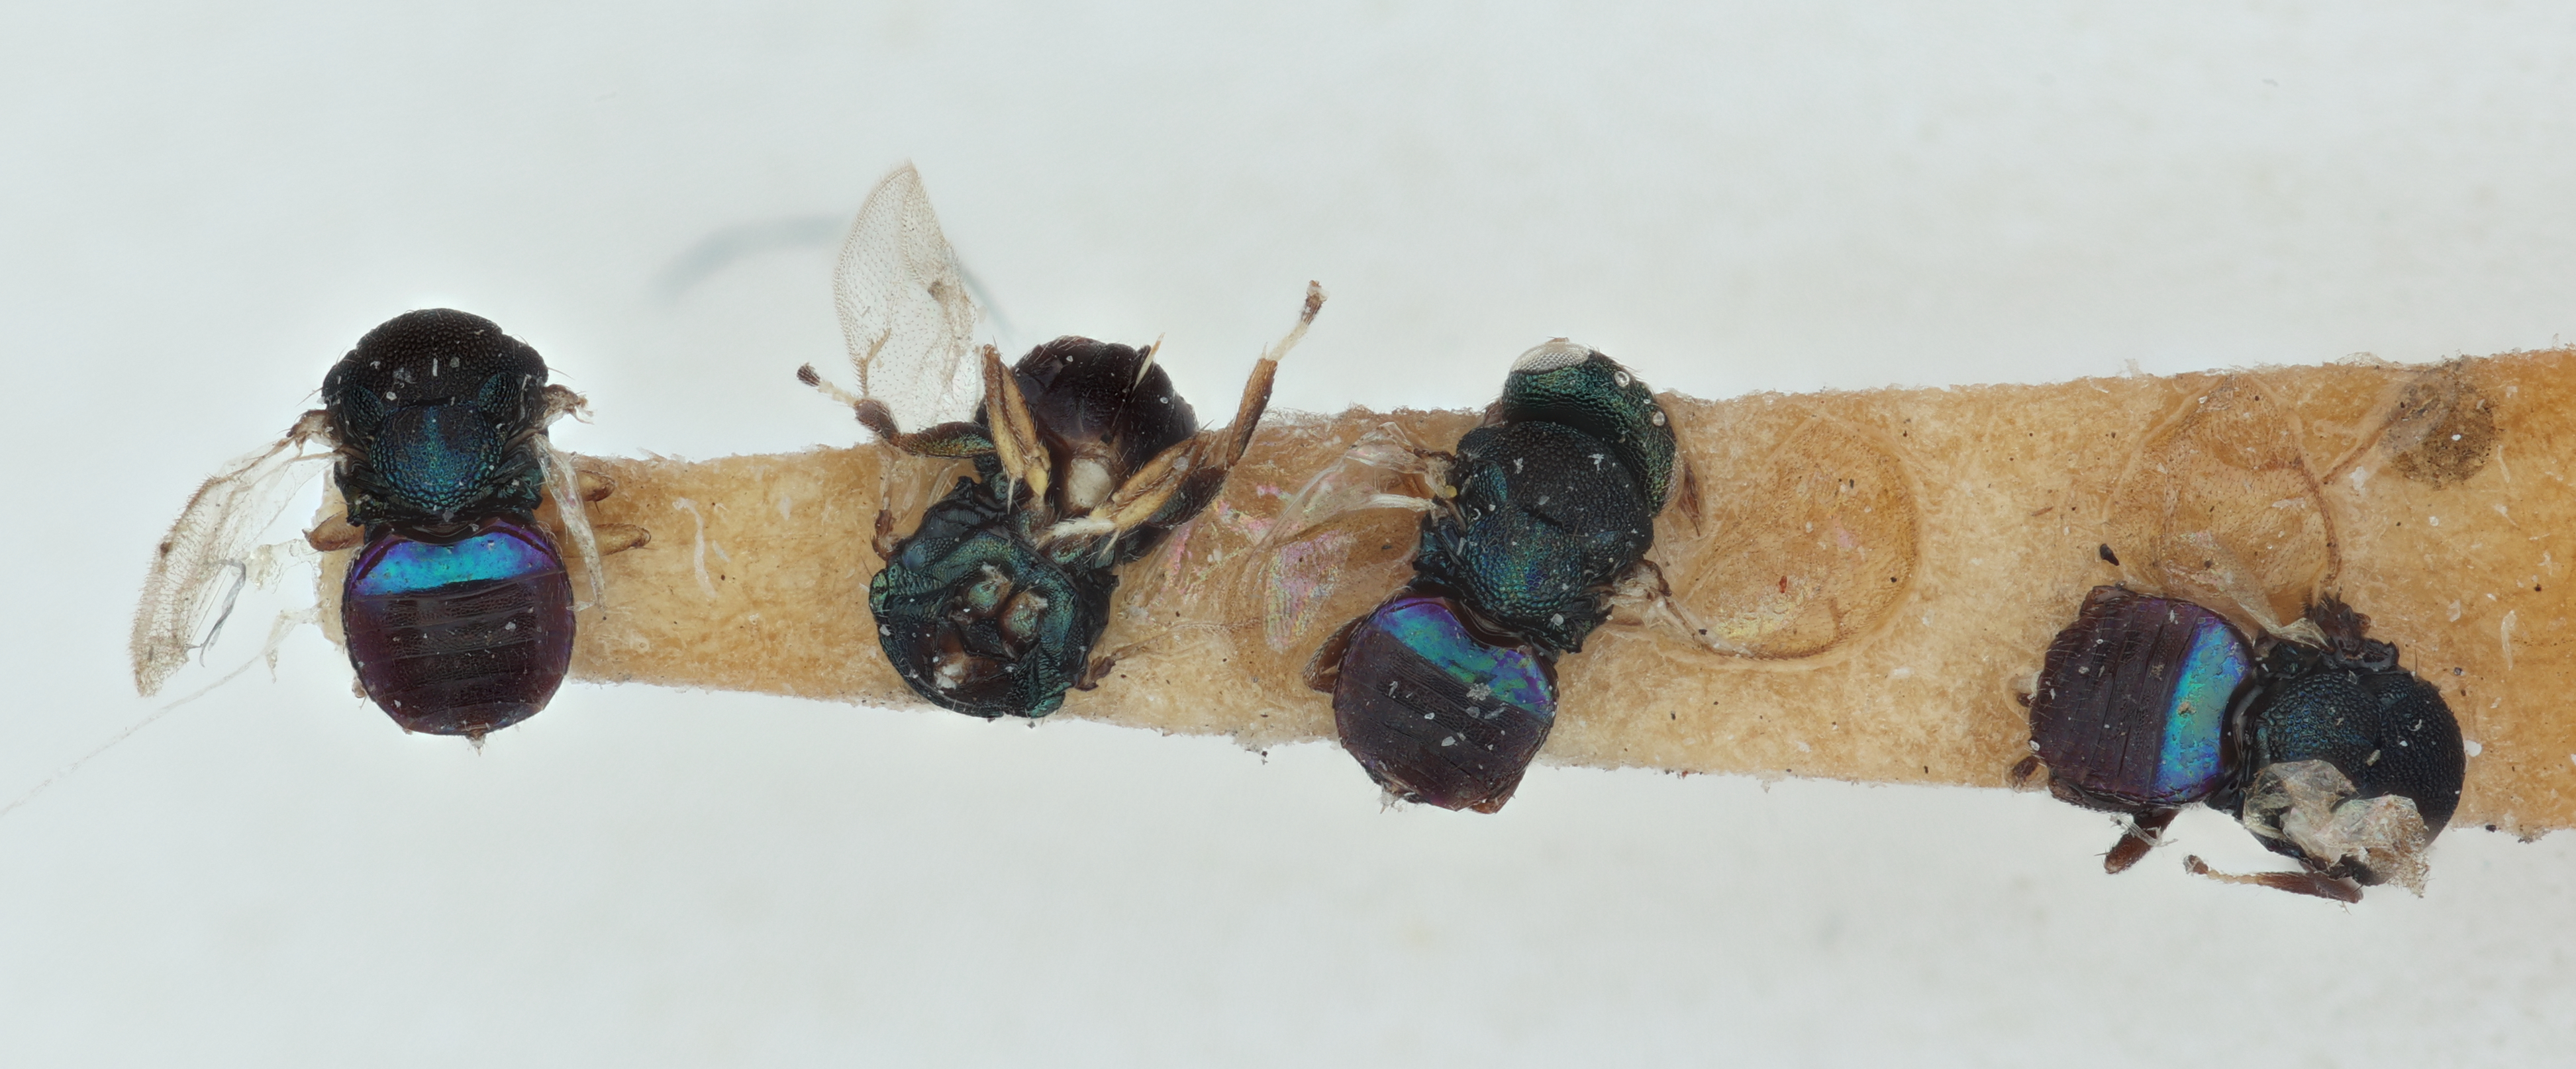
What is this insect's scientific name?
Entedononecremus unicus
